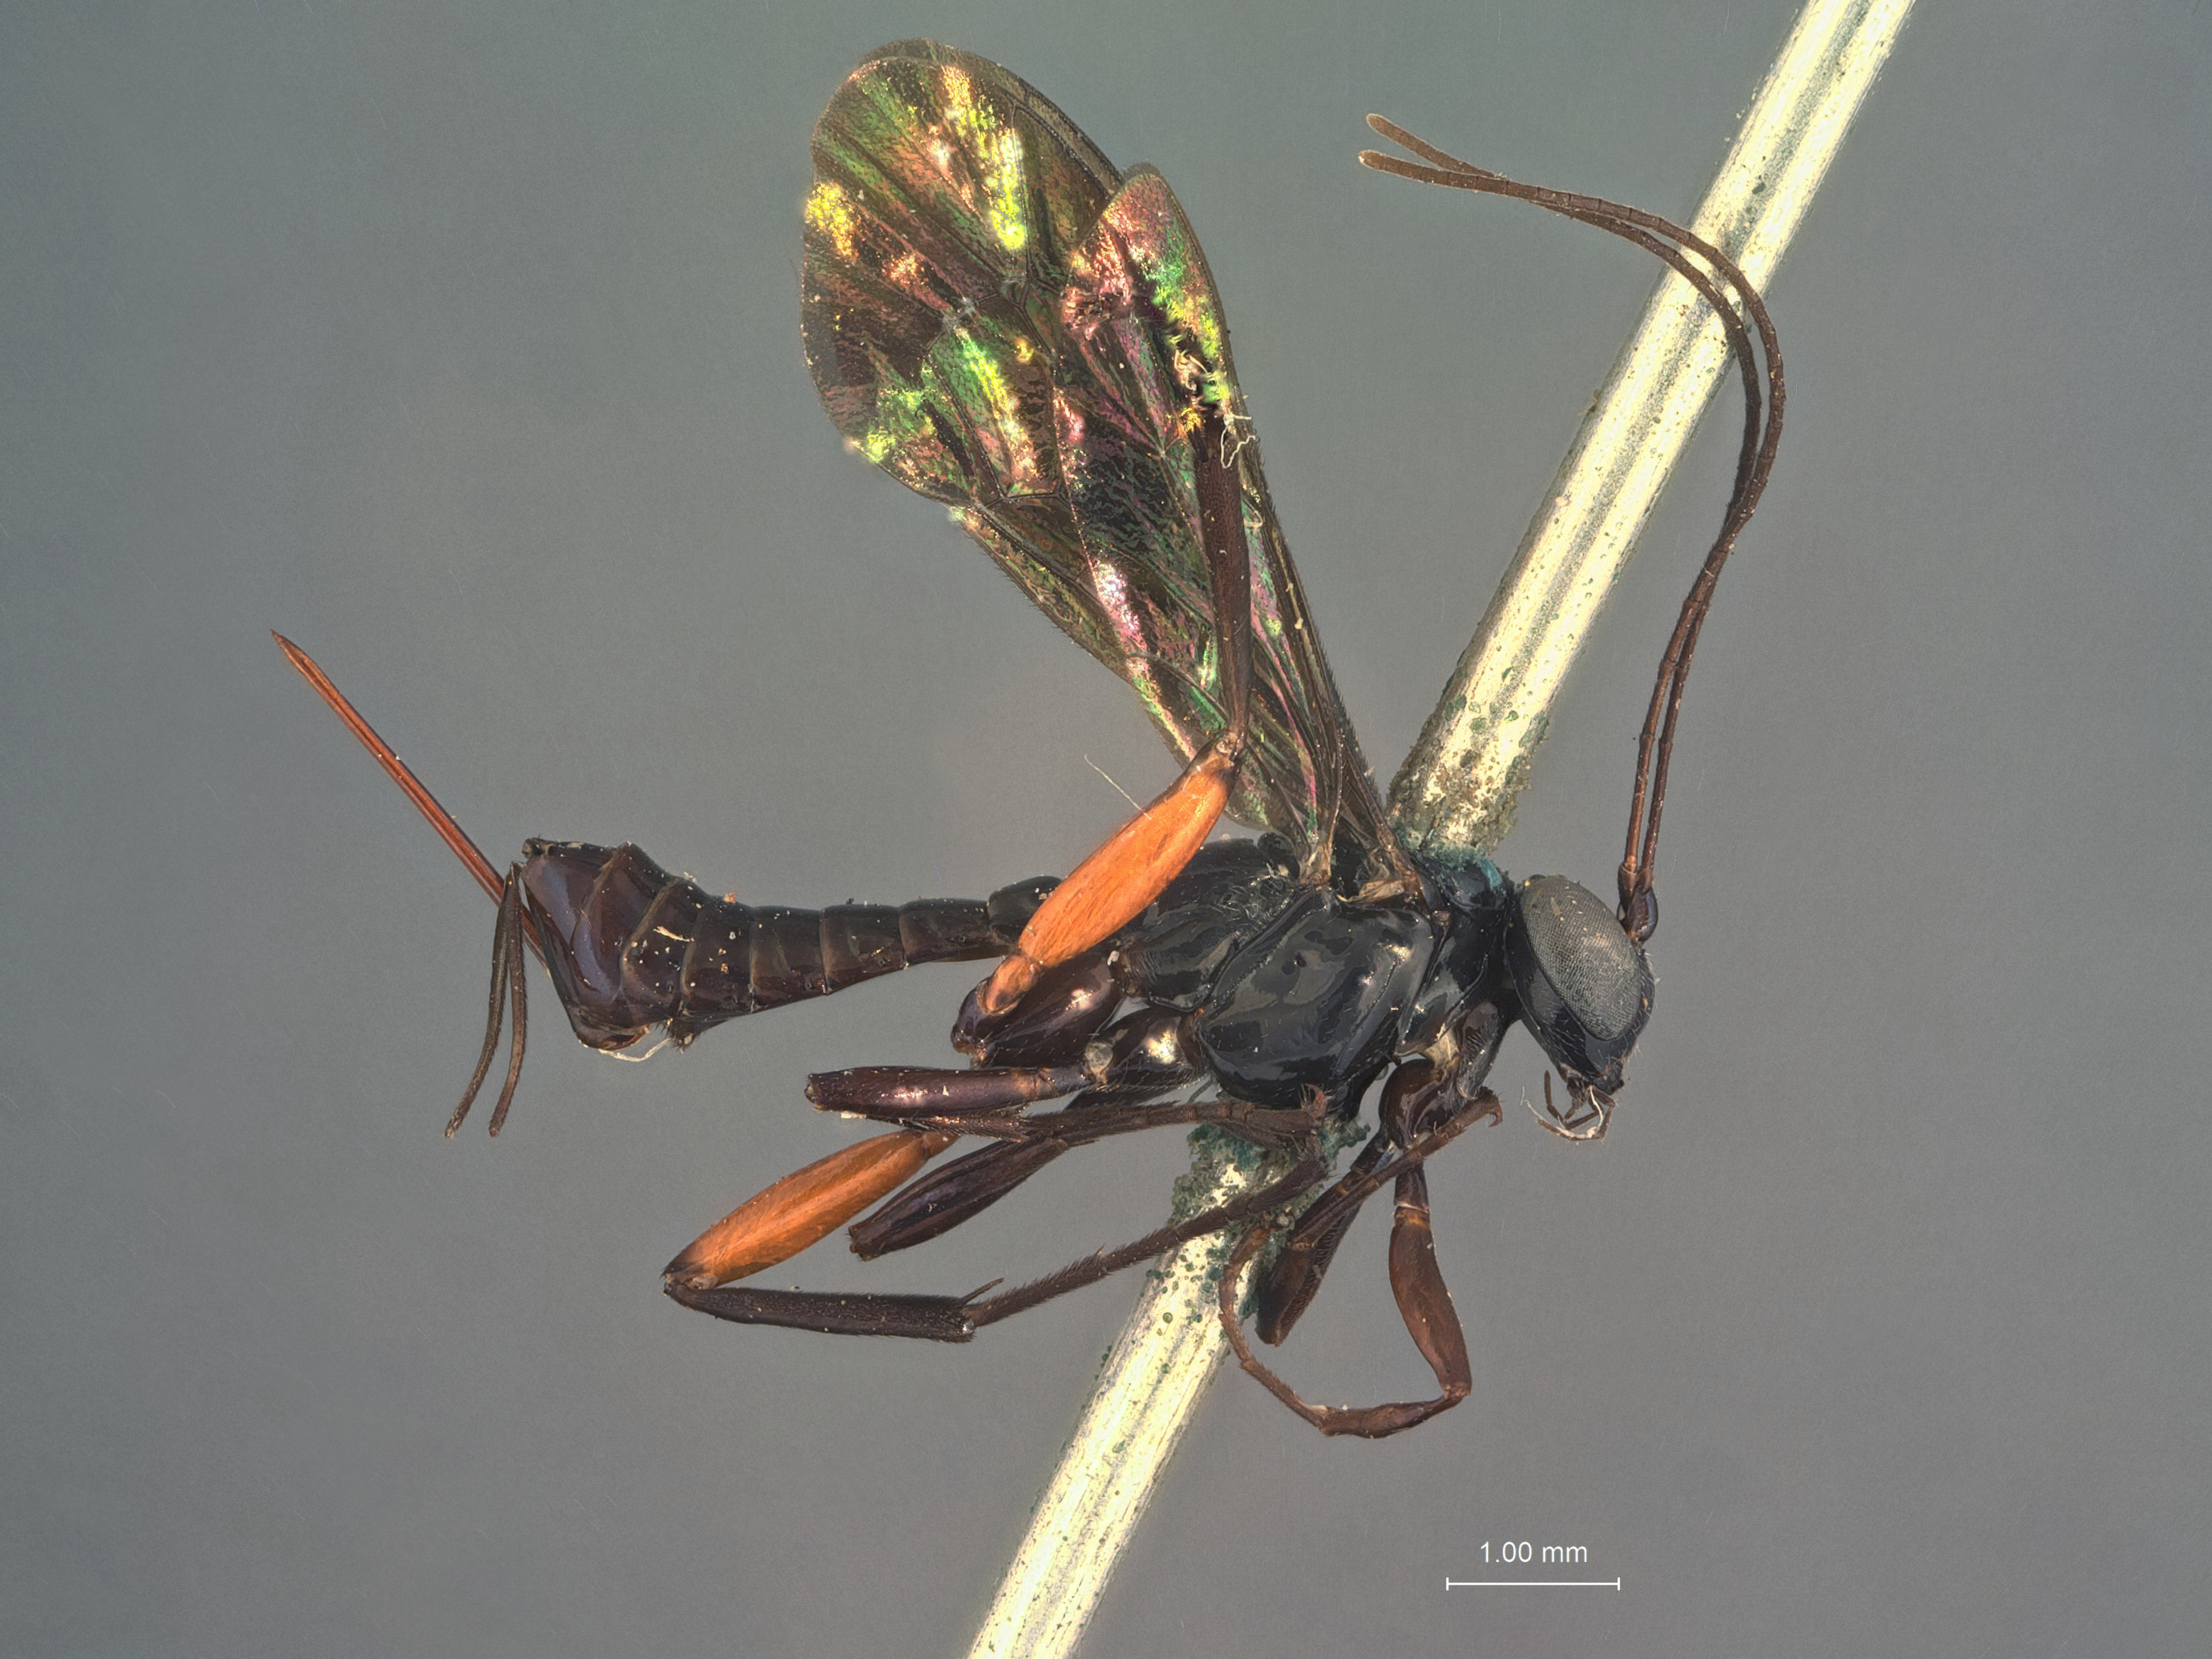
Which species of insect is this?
Ephialtes nigroaeneus
